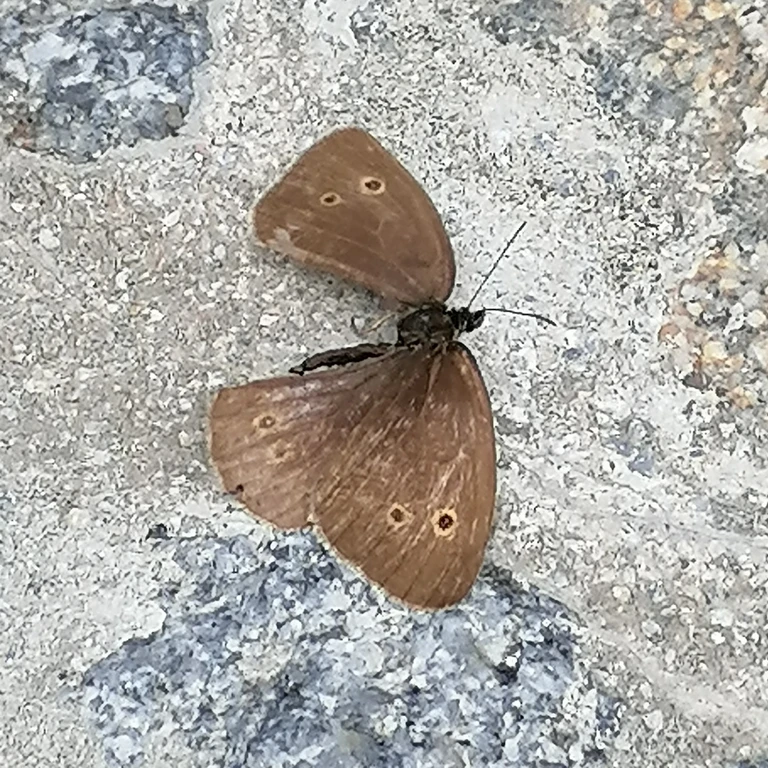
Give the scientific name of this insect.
Aphantopus hyperantus
